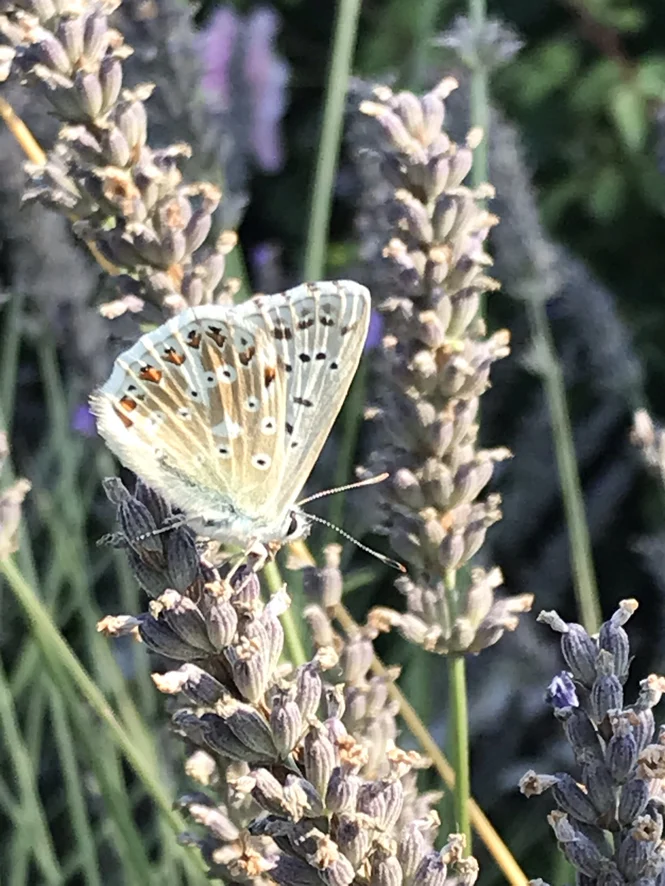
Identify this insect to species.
Lysandra coridon
